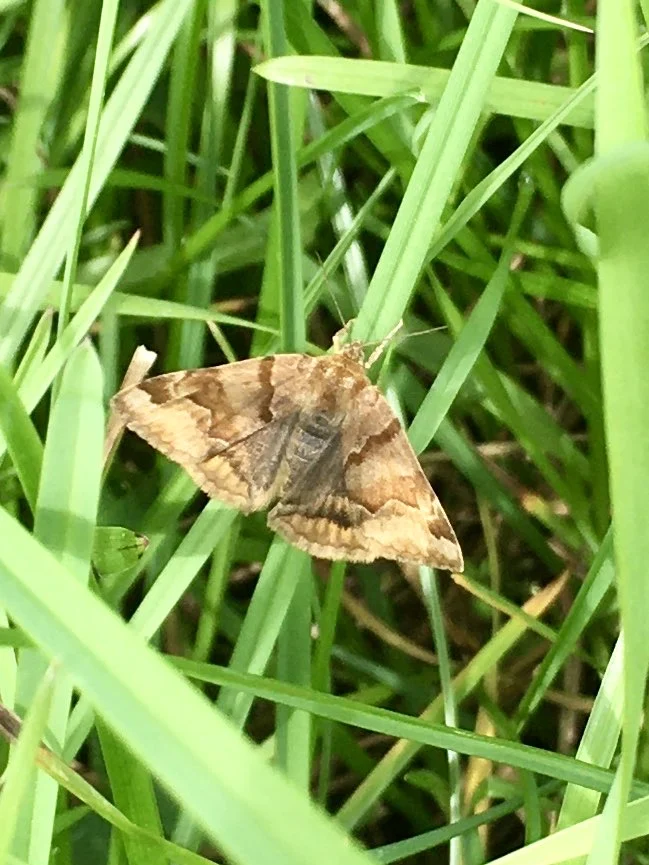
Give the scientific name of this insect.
Euclidia glyphica
